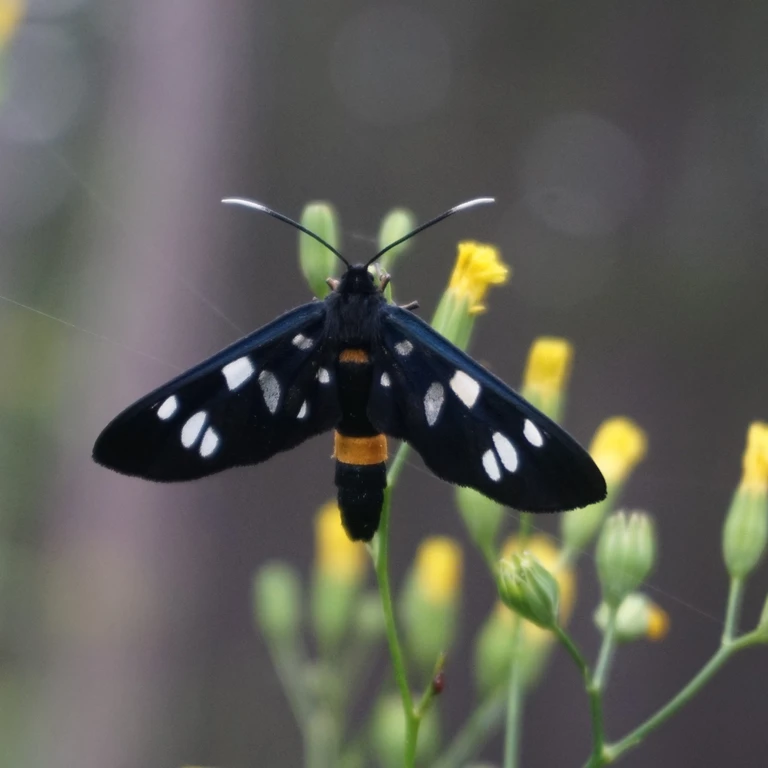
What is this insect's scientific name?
Amata phegea
